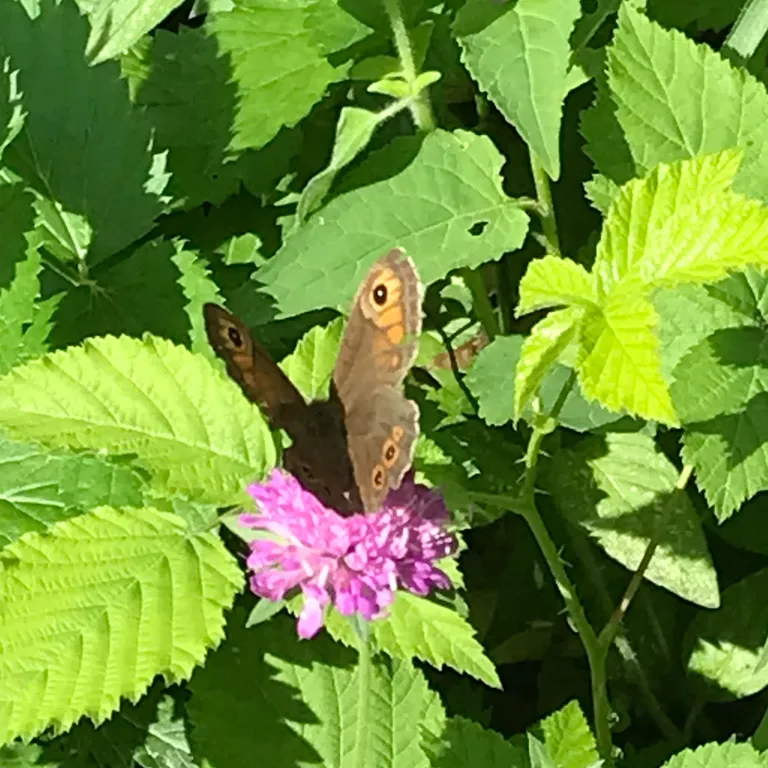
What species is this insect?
Lasiommata maera (also Pararge maera)
